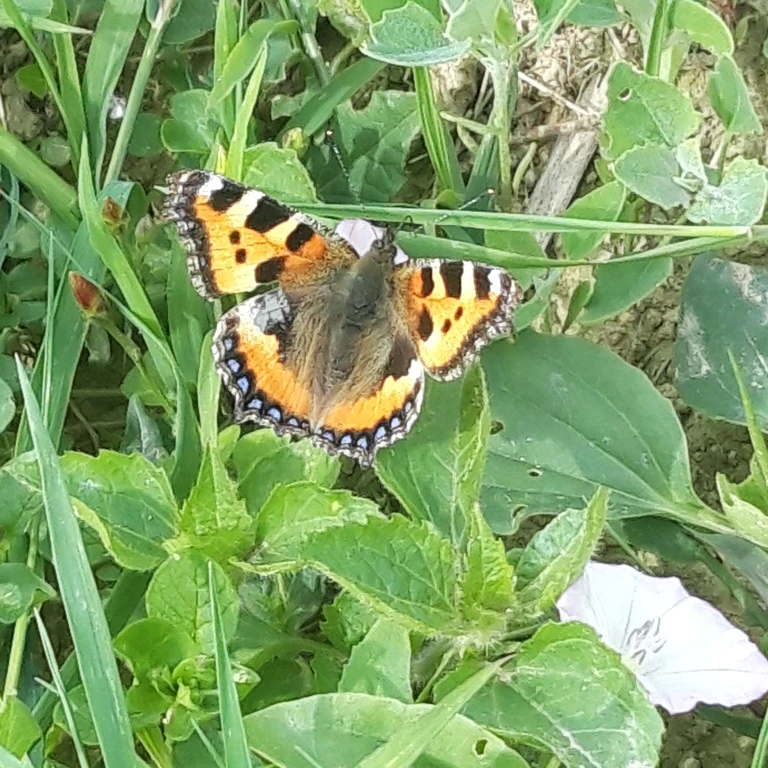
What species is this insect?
Aglais urticae
